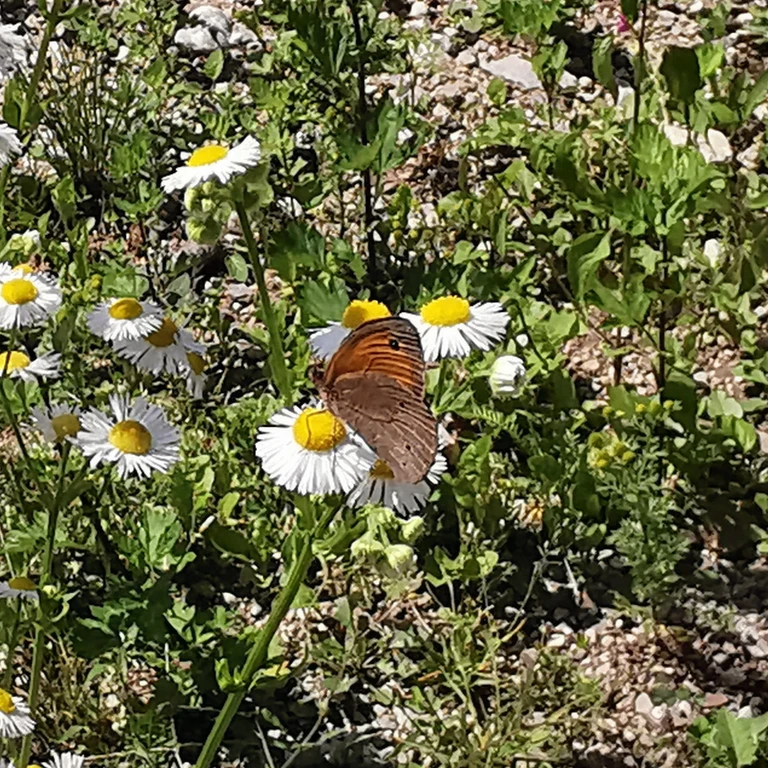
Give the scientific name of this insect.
Maniola jurtina
